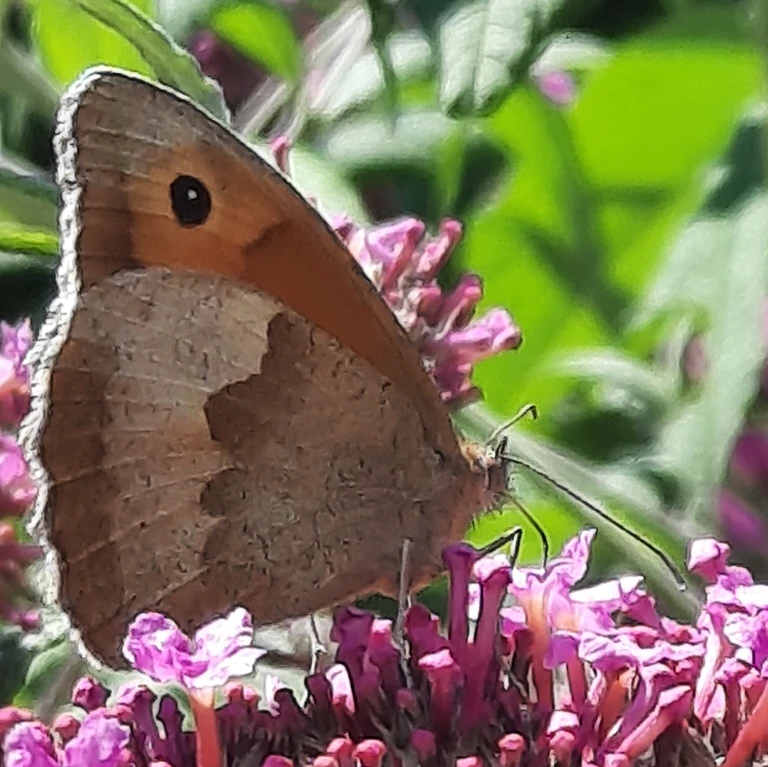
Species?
Maniola jurtina
